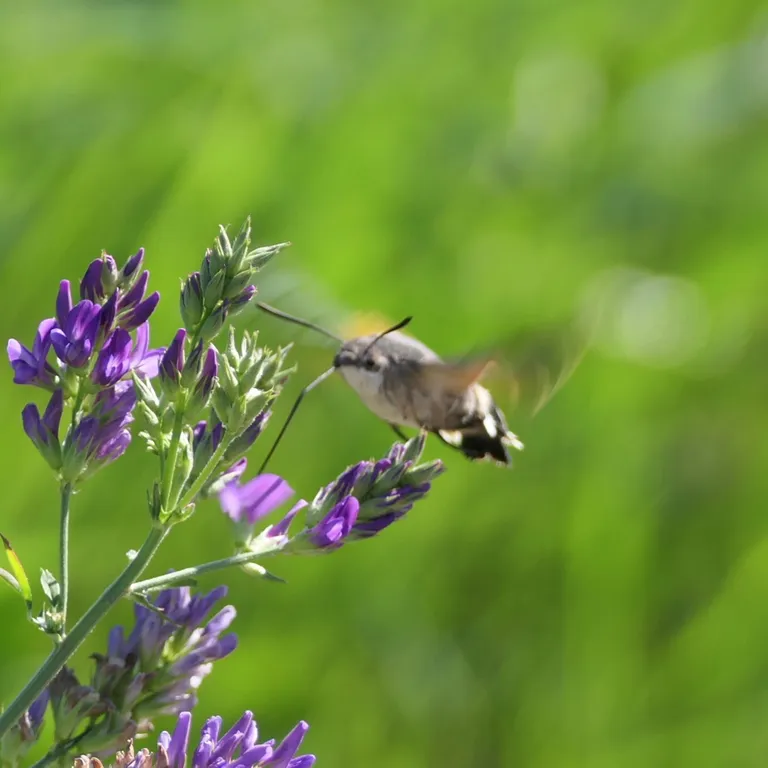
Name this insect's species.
Macroglossum stellatarum
